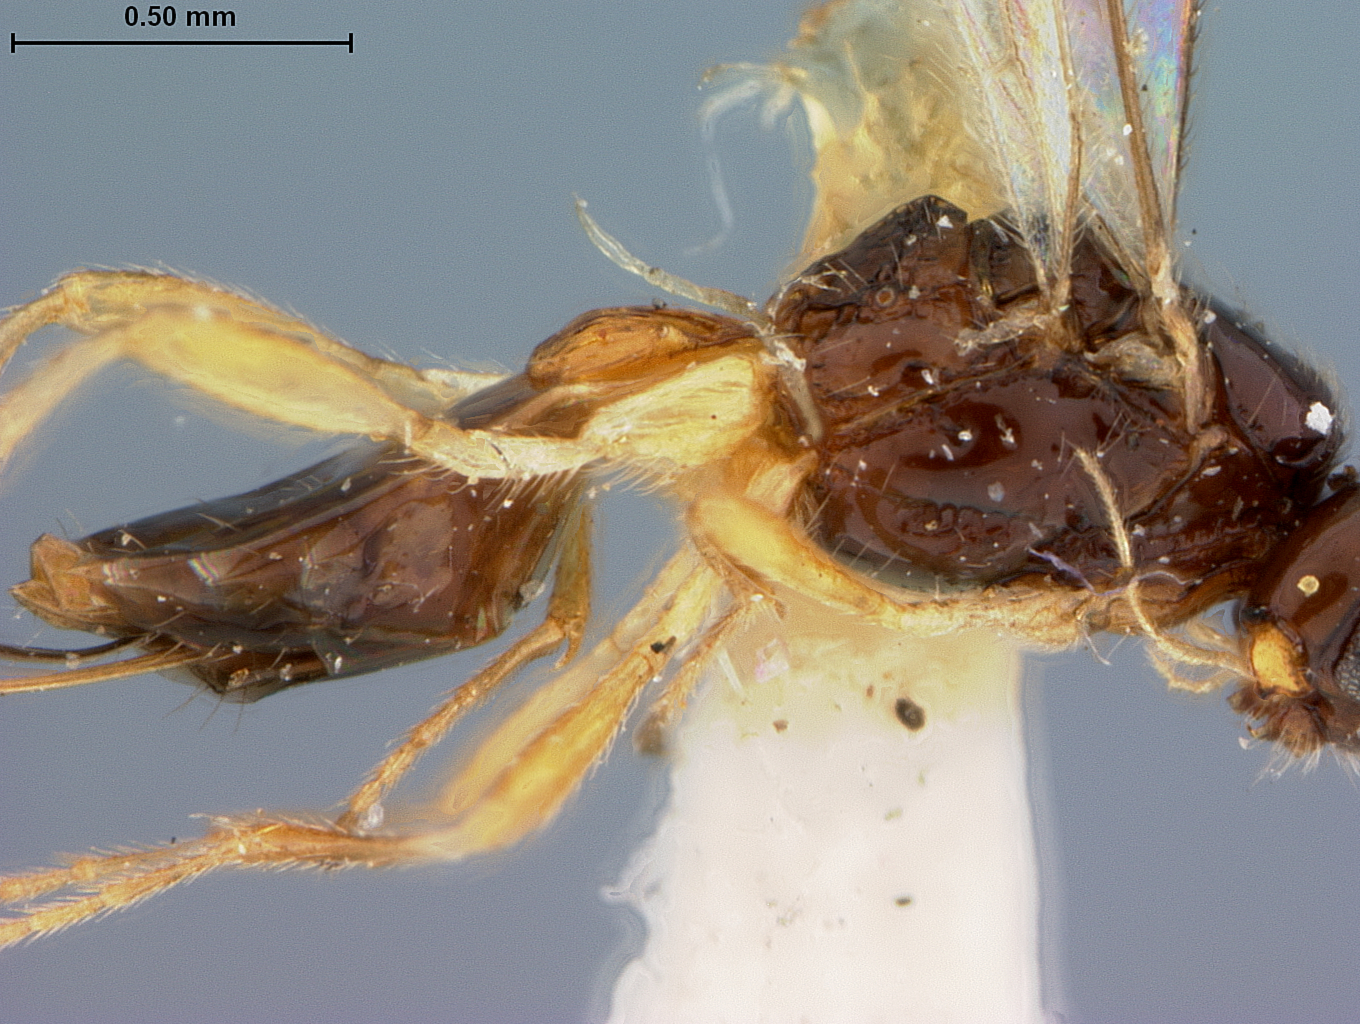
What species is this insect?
Aspilota latitergum
